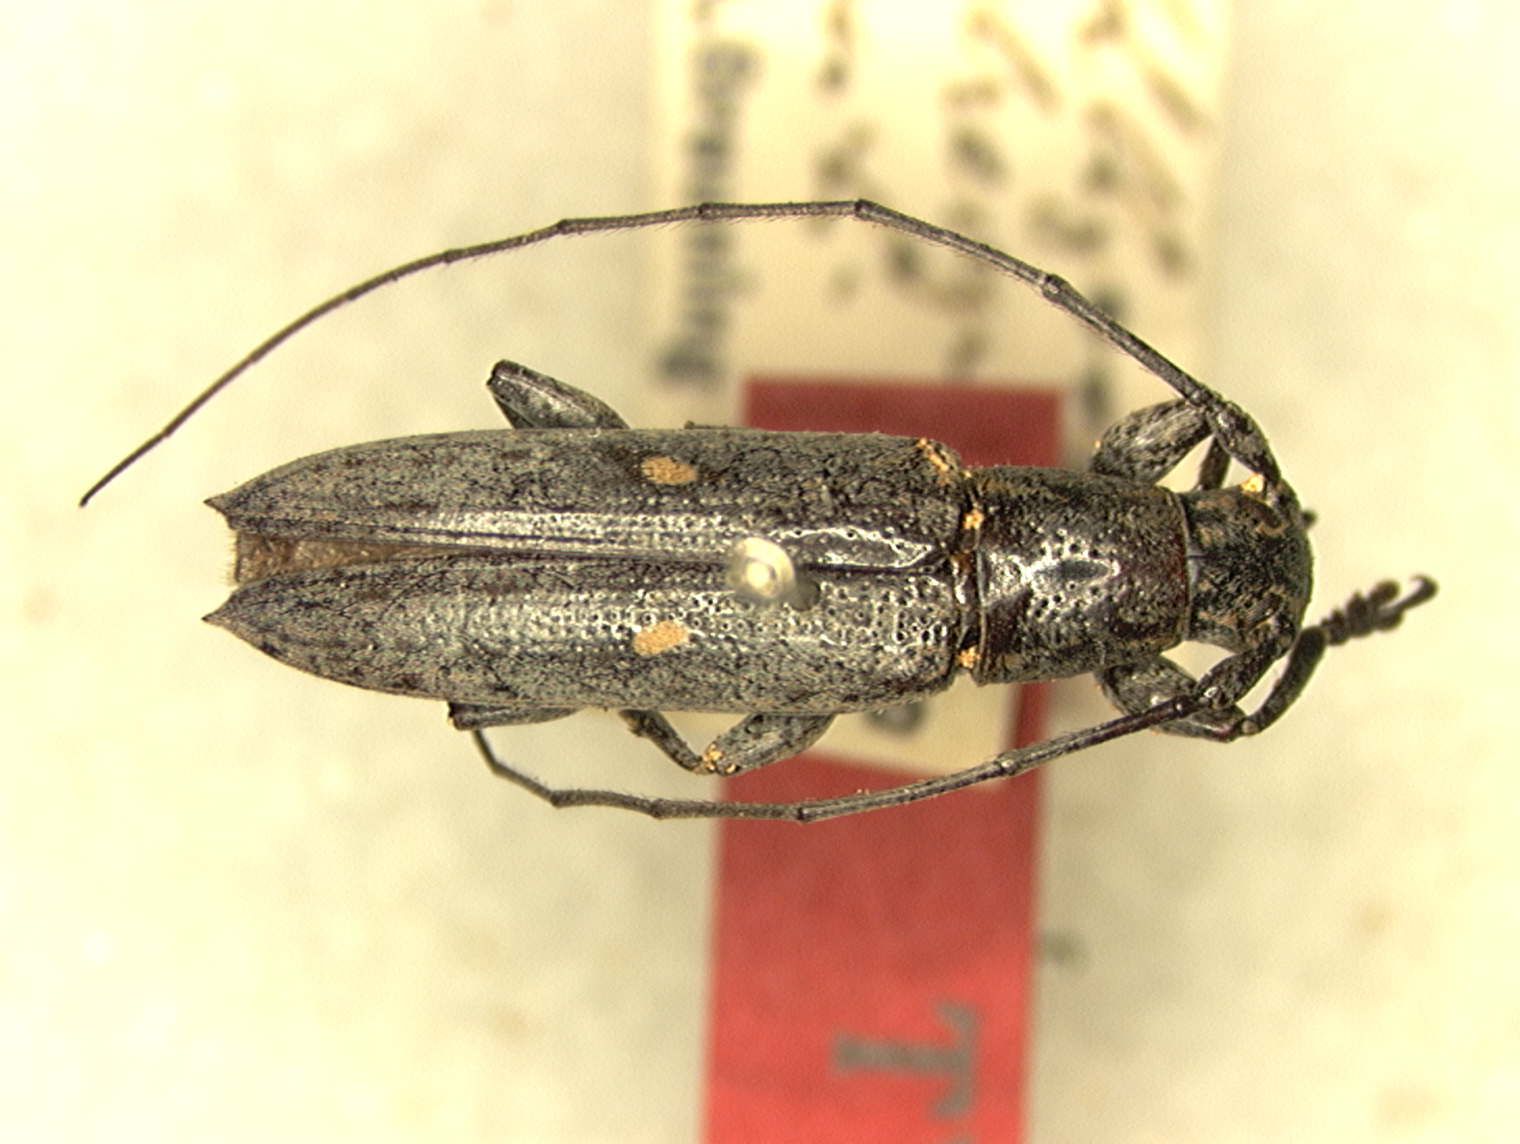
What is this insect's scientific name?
Icthyodes ochreoguttata
